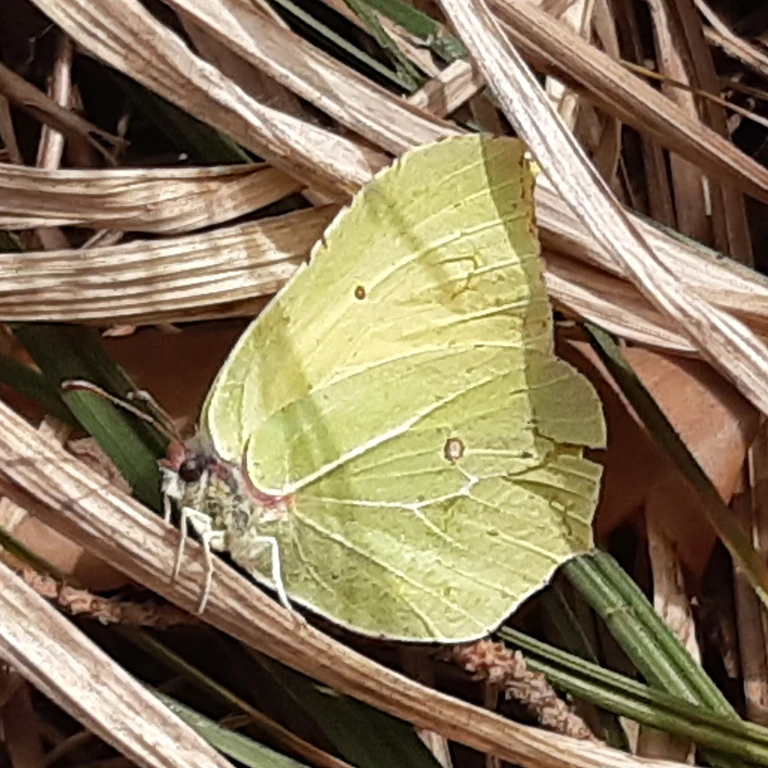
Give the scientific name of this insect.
Gonepteryx rhamni
